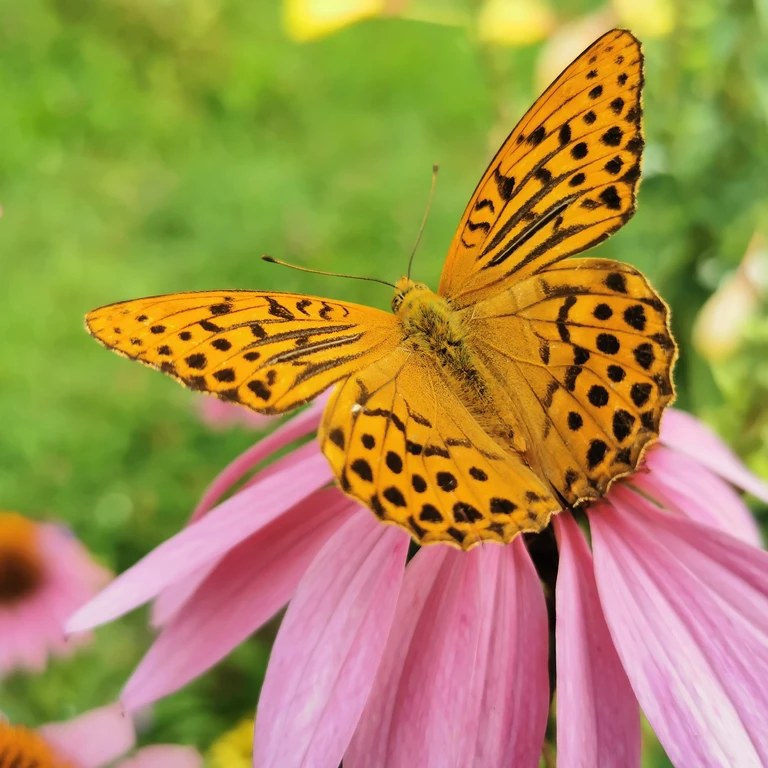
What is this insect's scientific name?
Argynnis paphia
